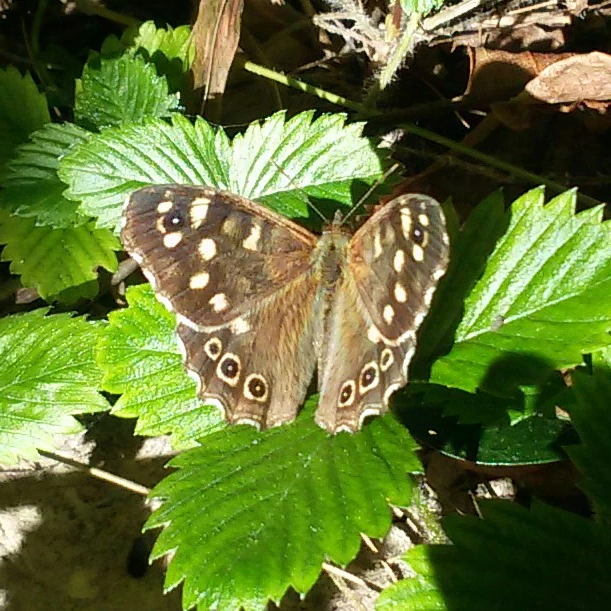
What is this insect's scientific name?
Pararge aegeria
